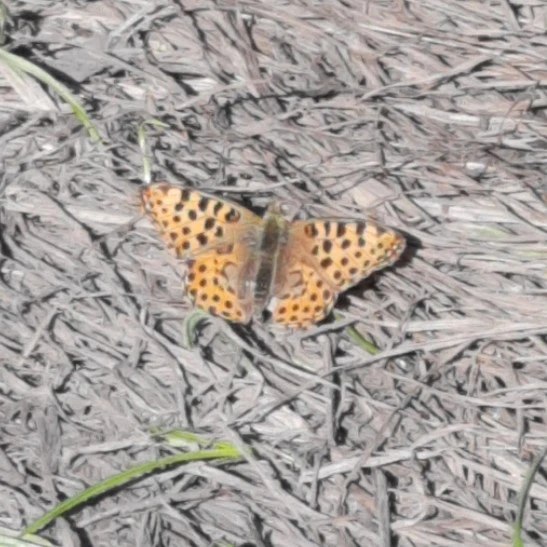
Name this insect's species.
Issoria lathonia
